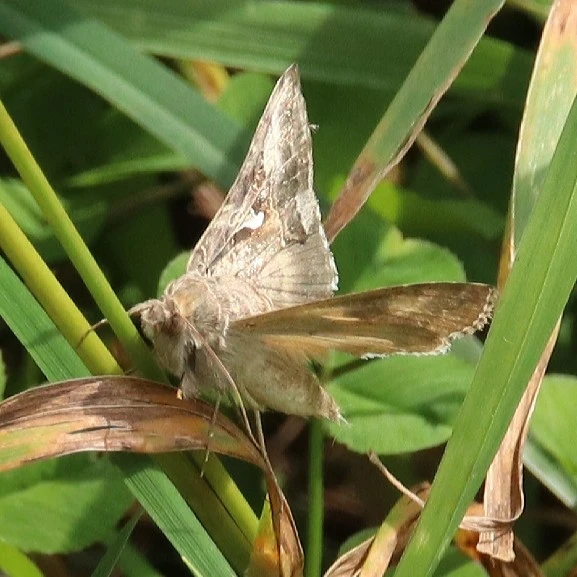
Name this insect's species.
Autographa gamma
